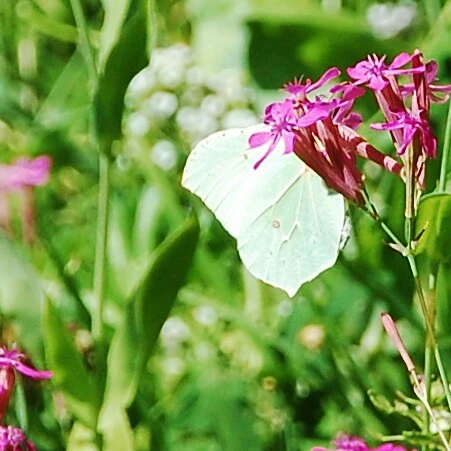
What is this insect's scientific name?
Gonepteryx rhamni
